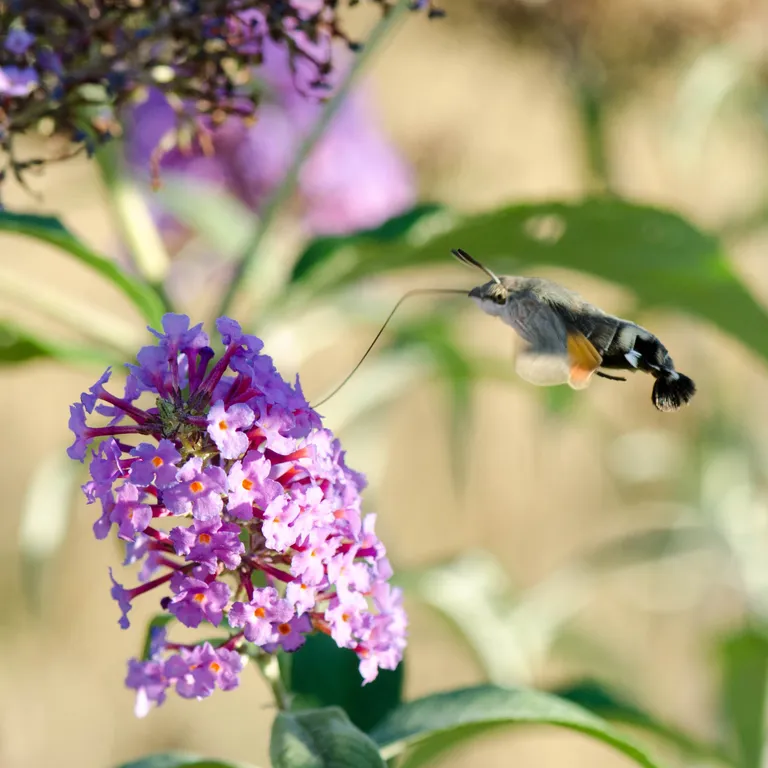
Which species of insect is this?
Macroglossum stellatarum
